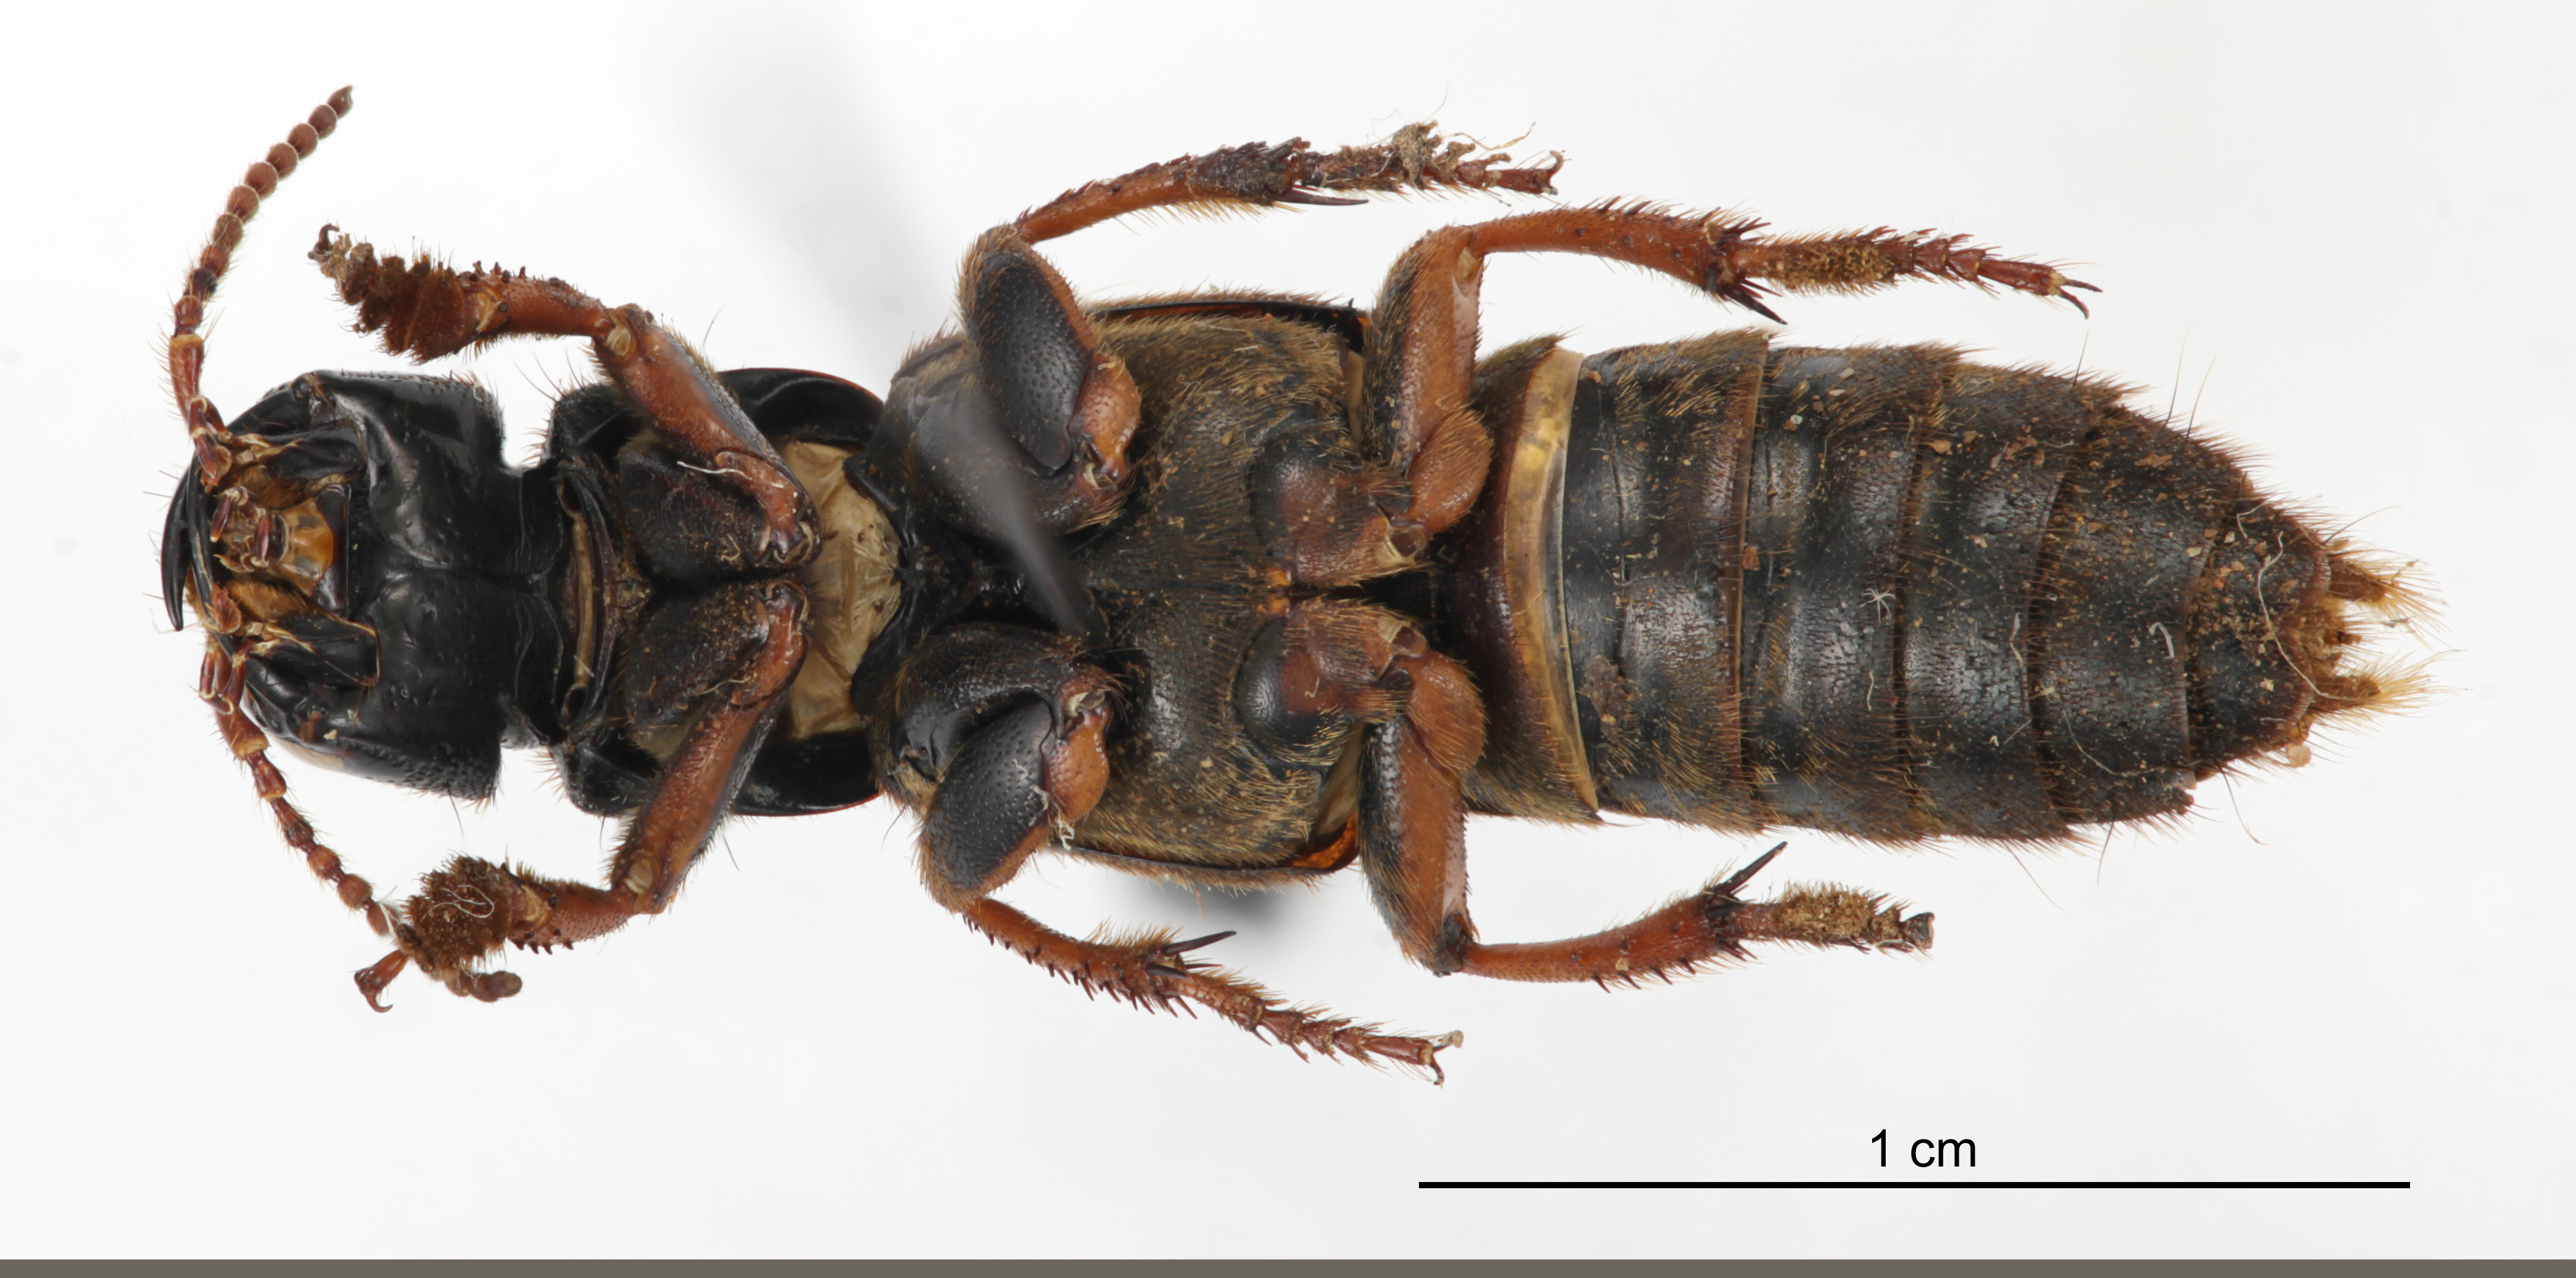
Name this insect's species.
Platydracus maculosus
